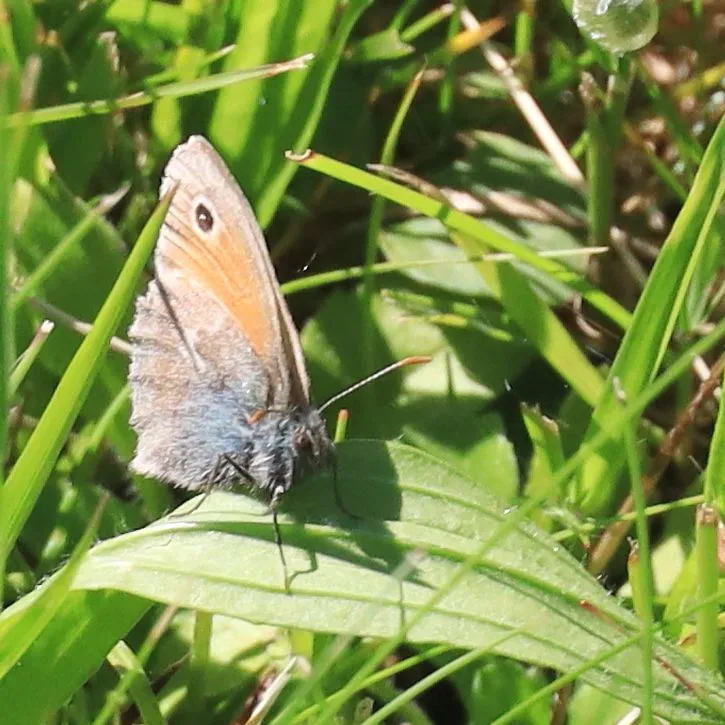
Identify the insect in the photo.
Coenonympha pamphilus
